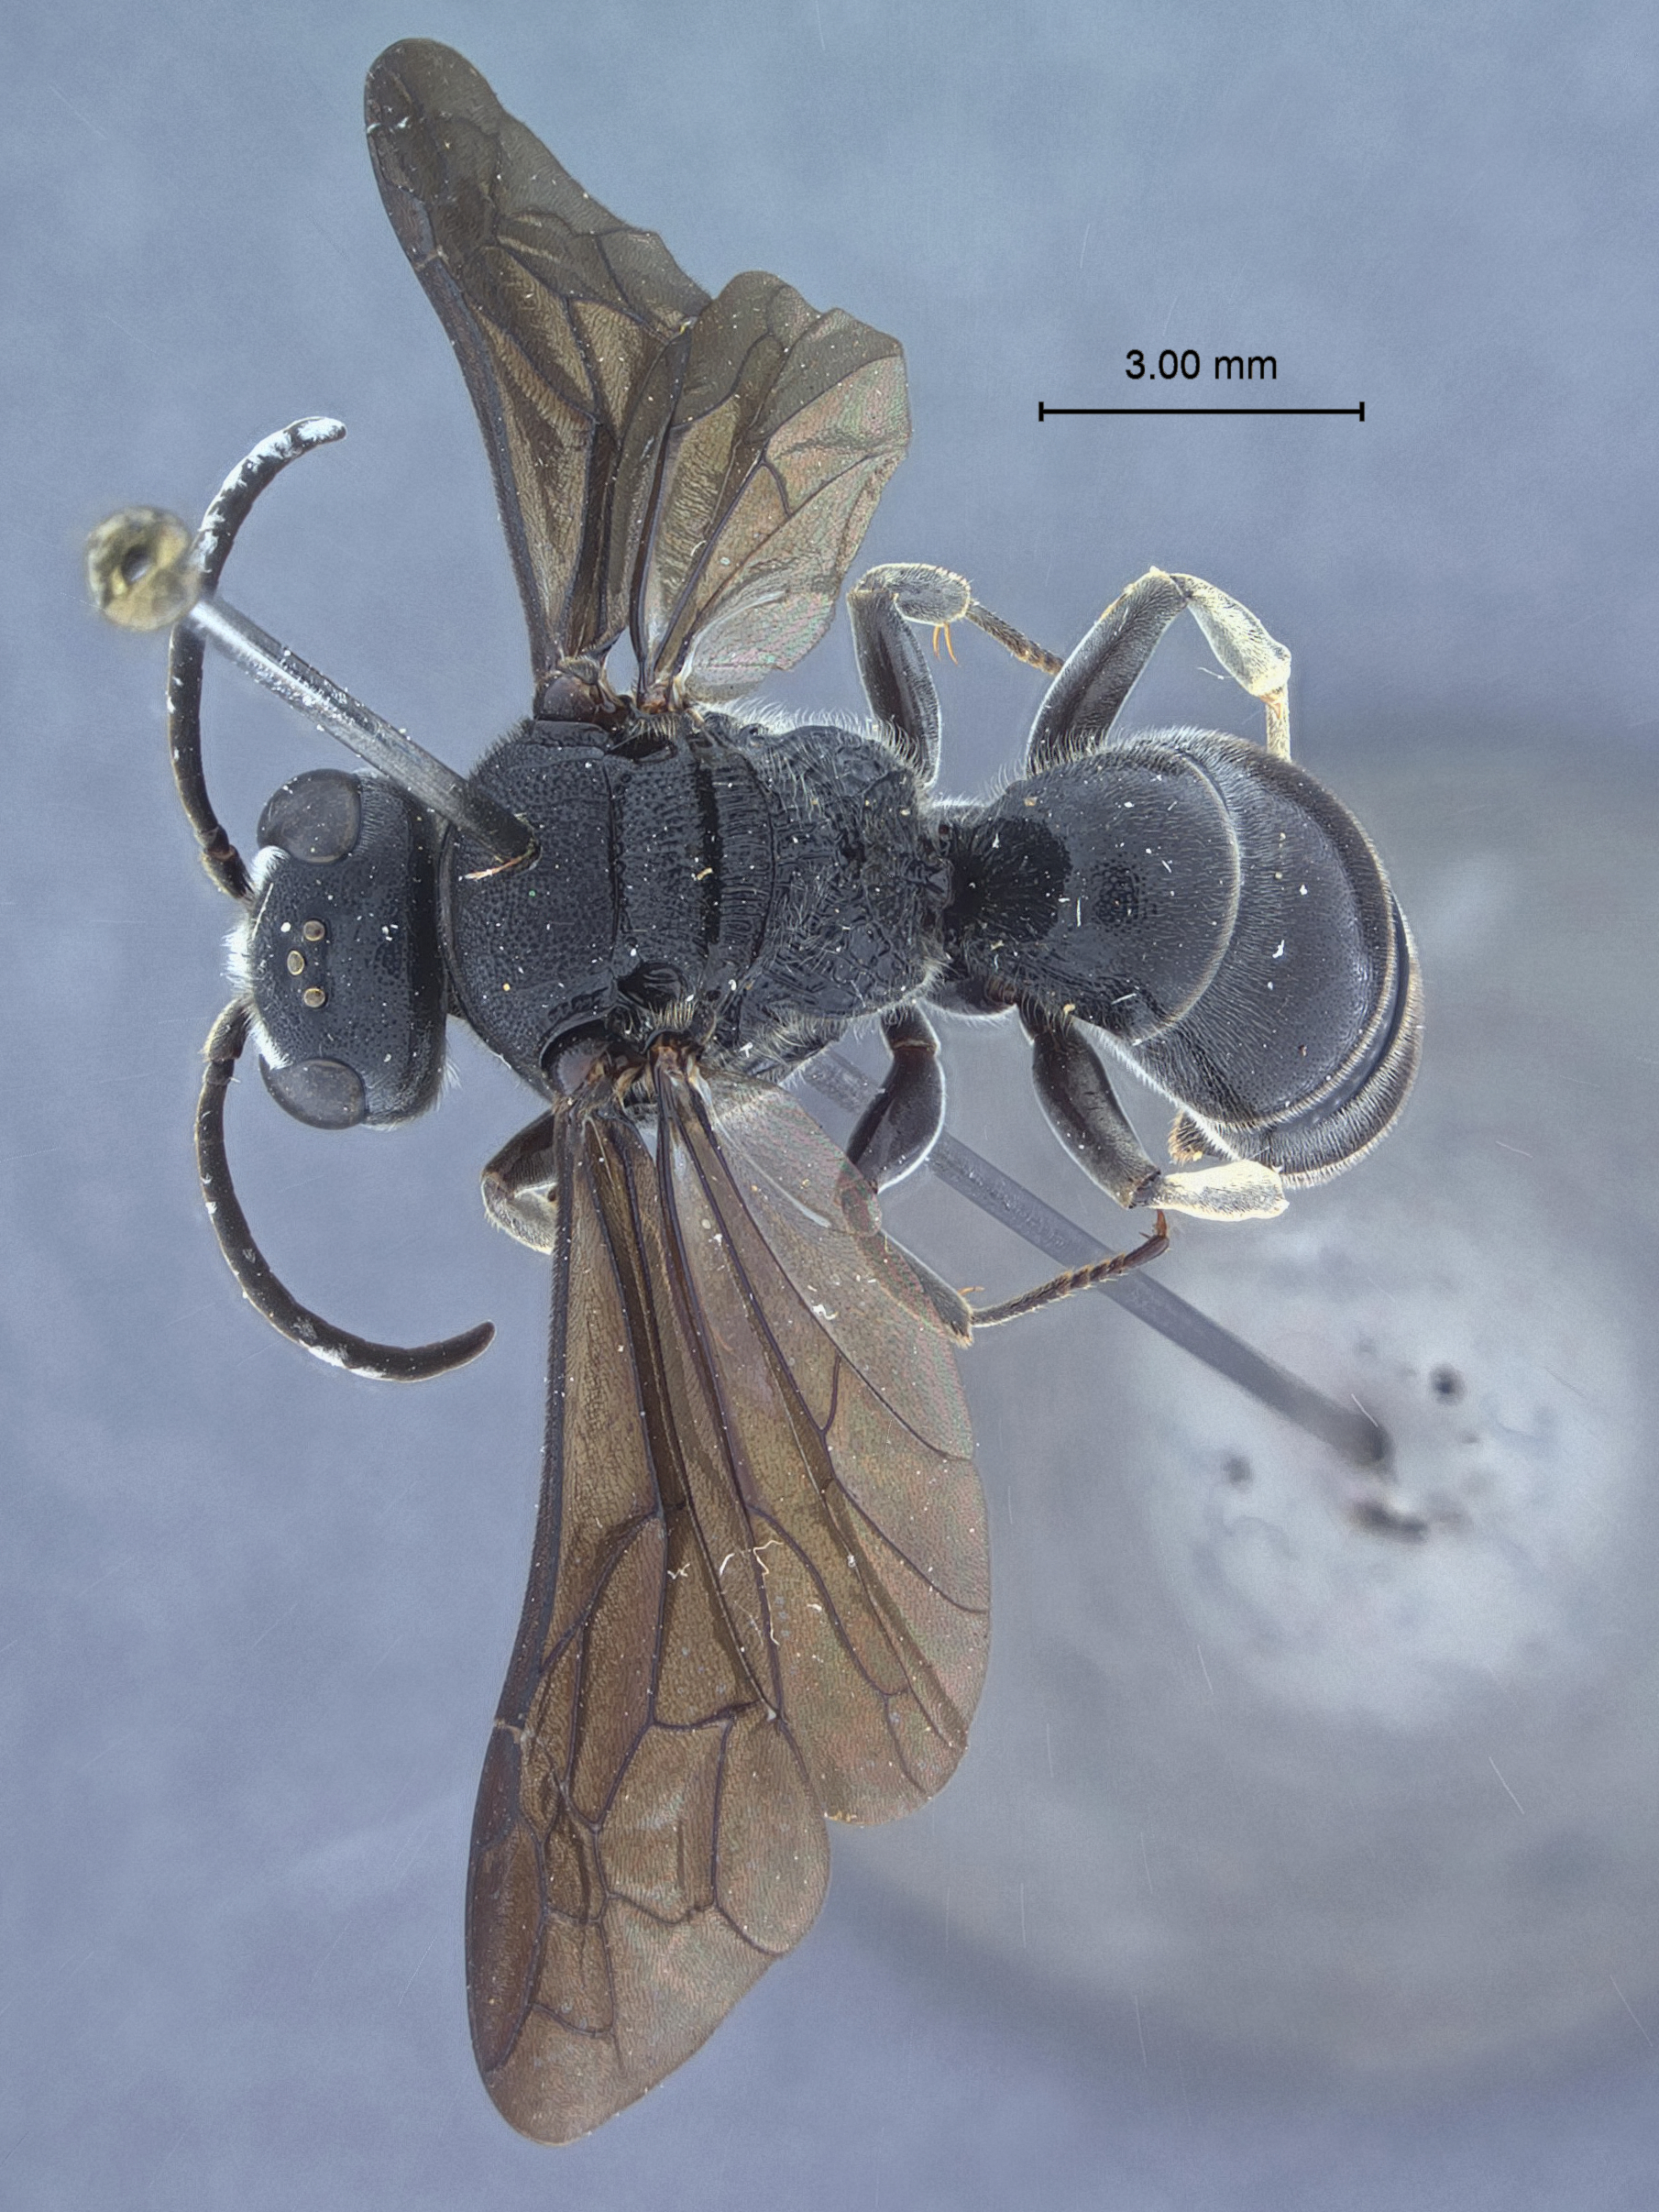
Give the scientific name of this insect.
Argogorytes fuliginosus
